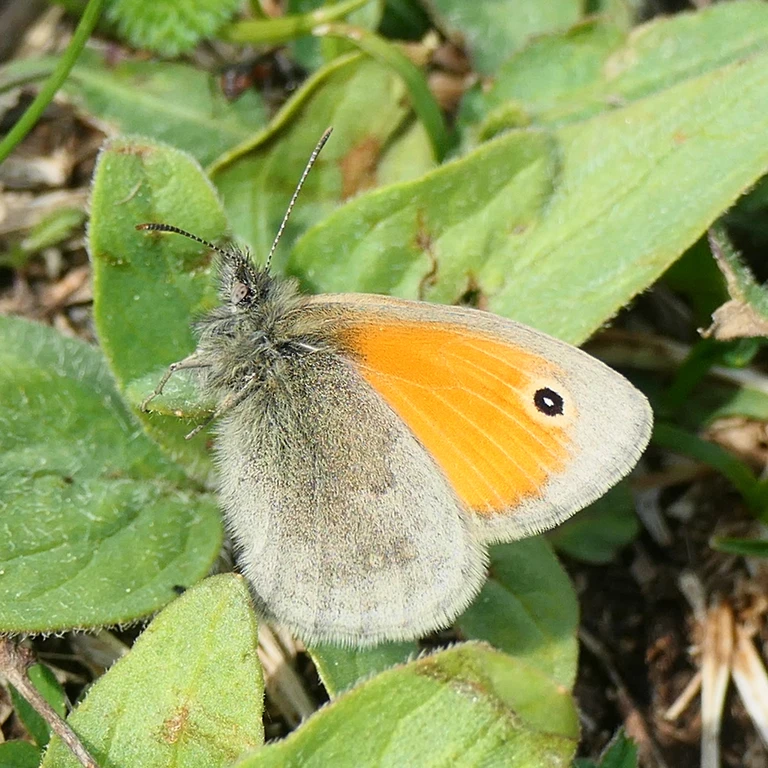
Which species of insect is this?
Coenonympha pamphilus
